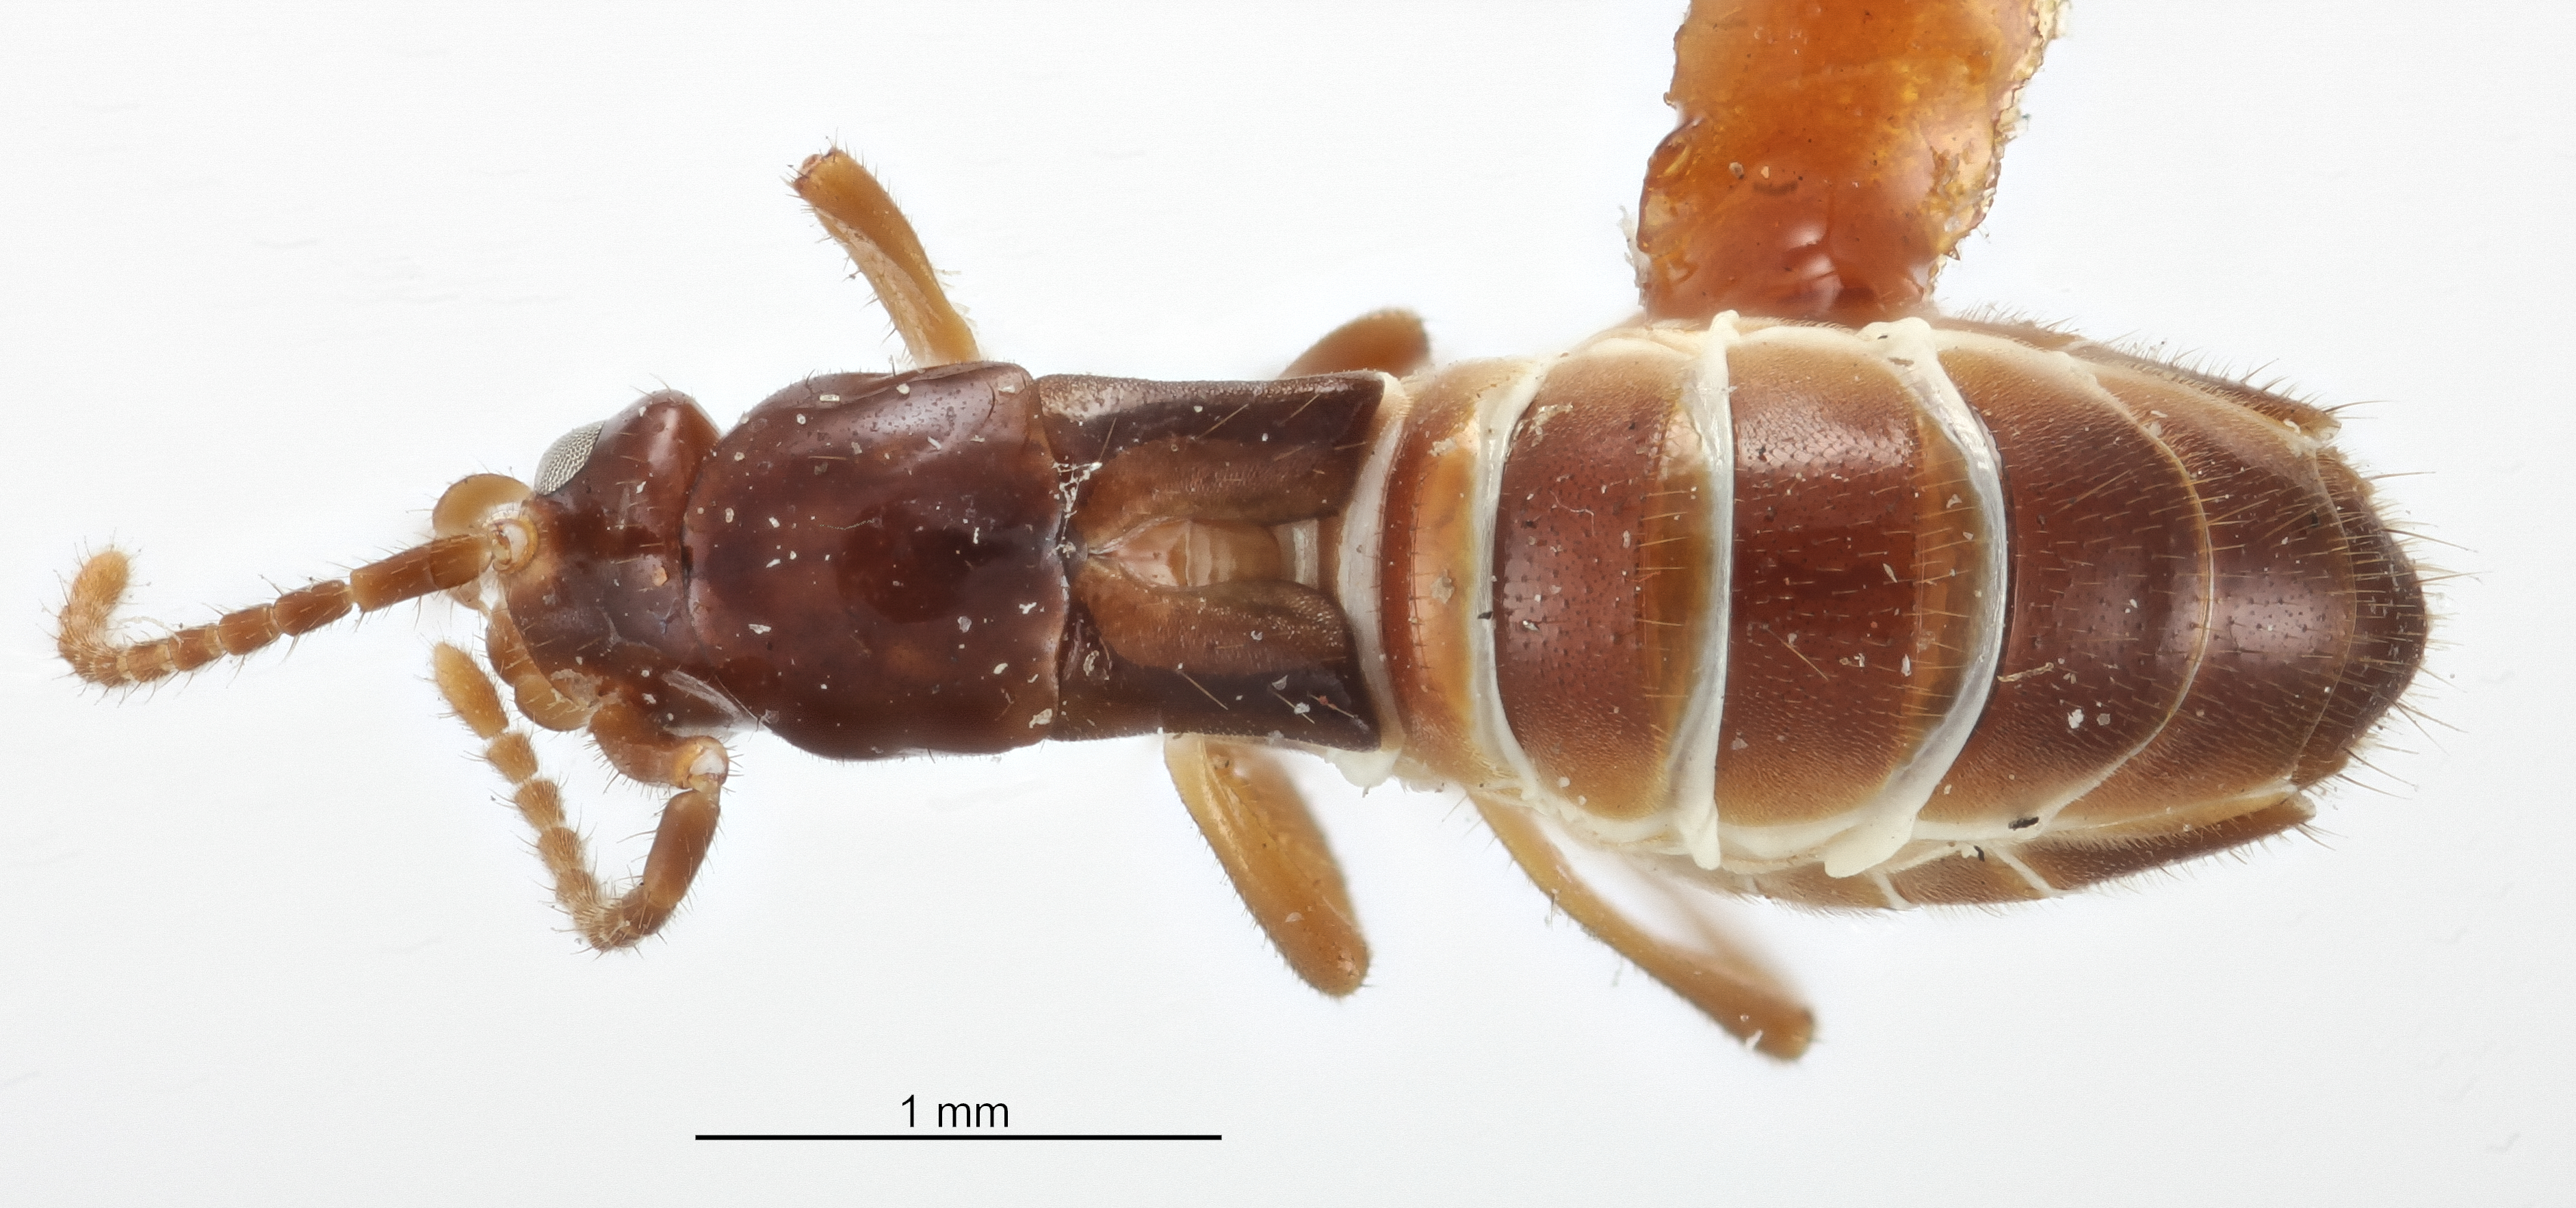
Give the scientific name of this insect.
Termitosomos huachii
